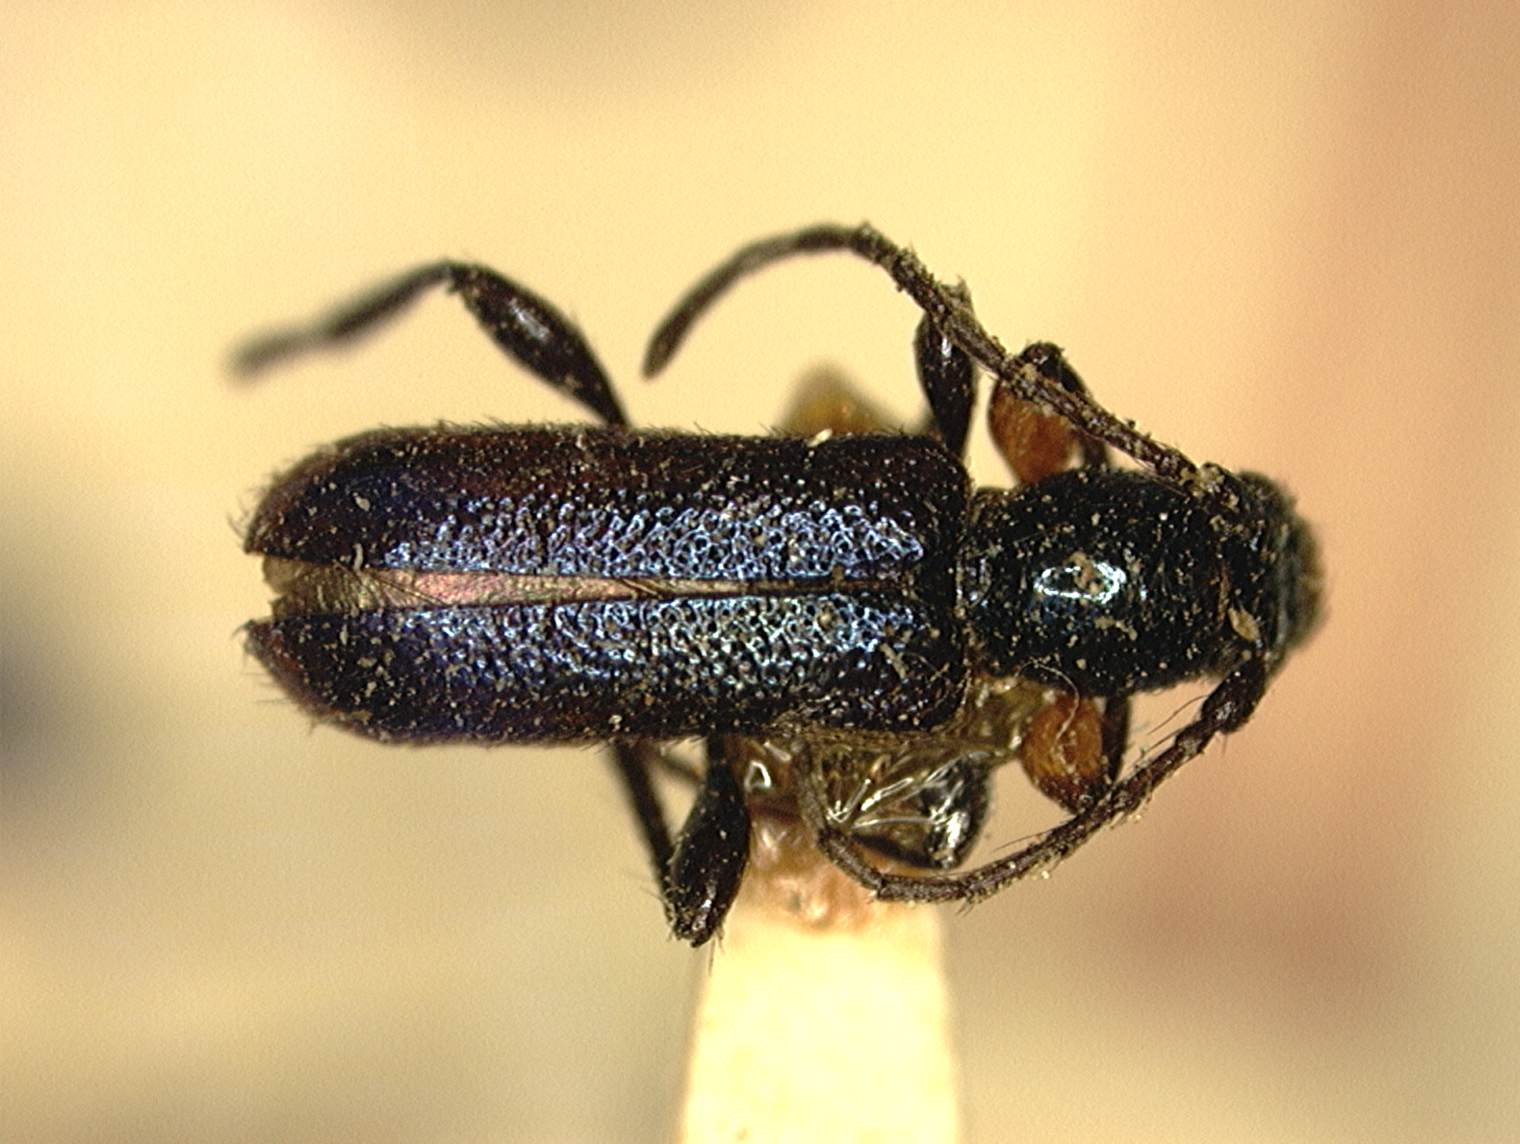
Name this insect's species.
Poecilobrium rugosipenne (also Poecilobrium chalybeum)
